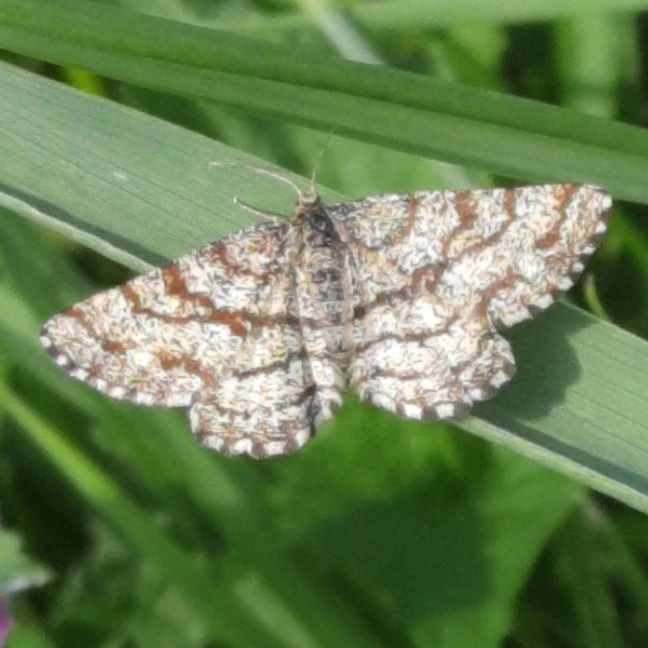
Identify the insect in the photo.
Ematurga atomaria
